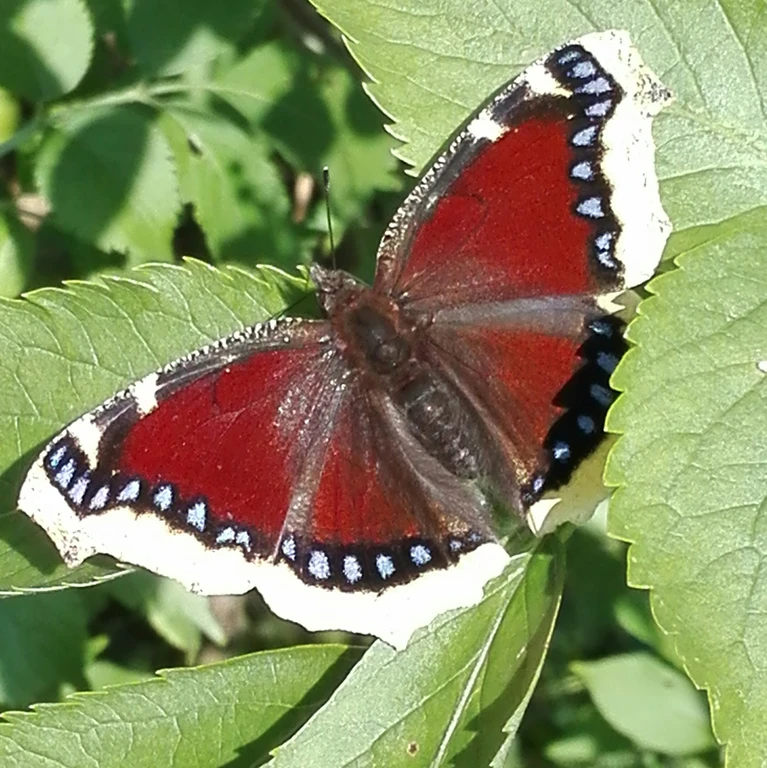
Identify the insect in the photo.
Nymphalis antiopa
